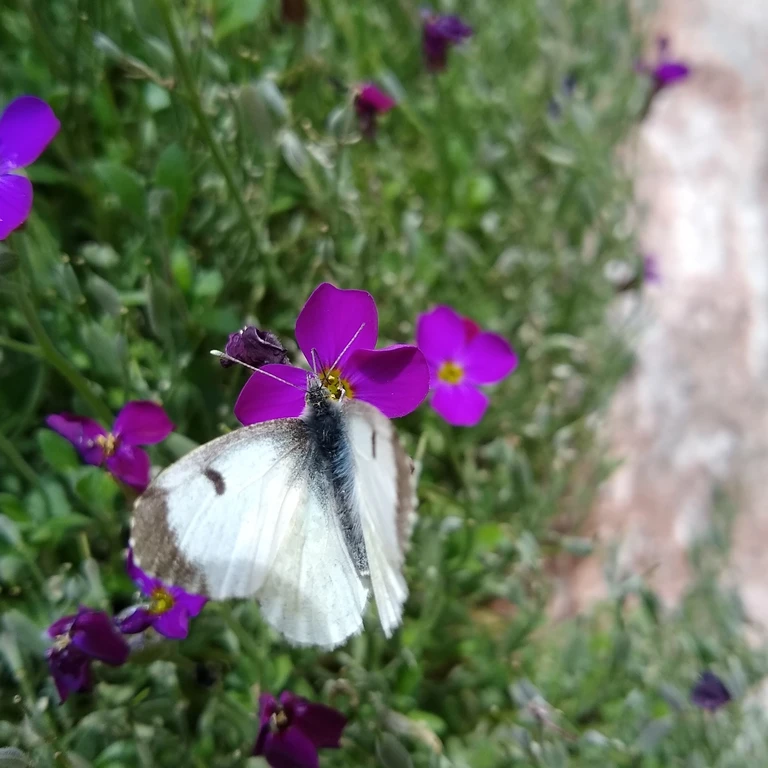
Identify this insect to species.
Anthocharis cardamines
